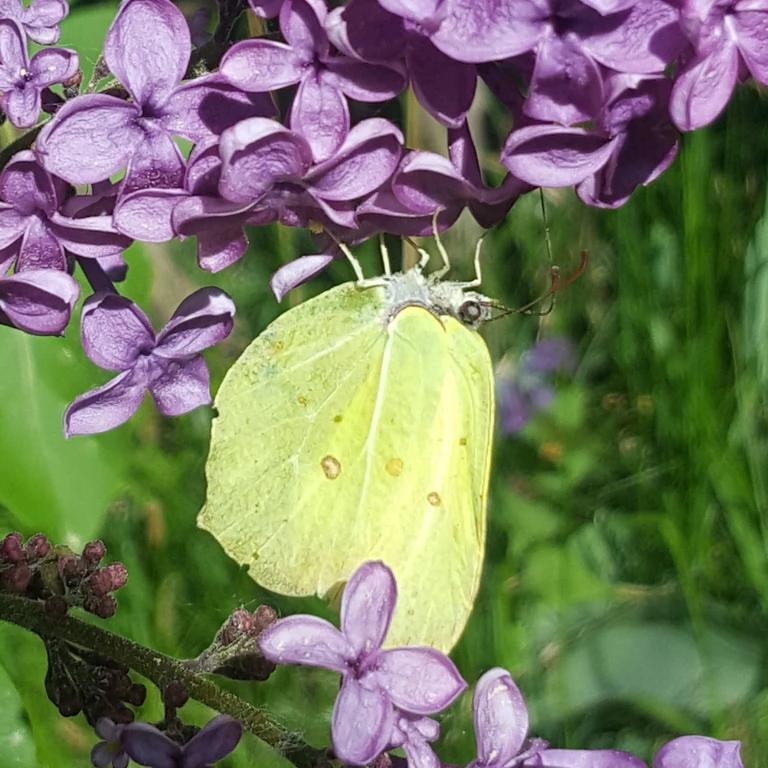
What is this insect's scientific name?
Gonepteryx rhamni
